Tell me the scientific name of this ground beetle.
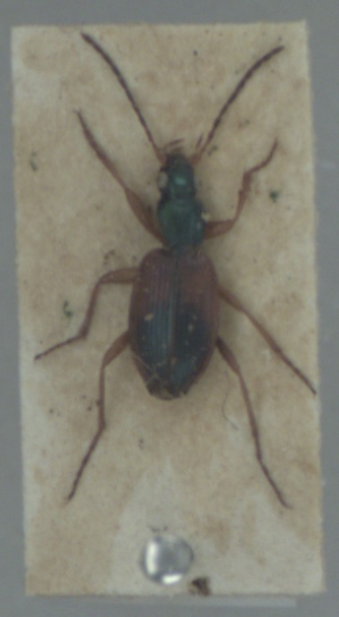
Anchomenus dorsalis
